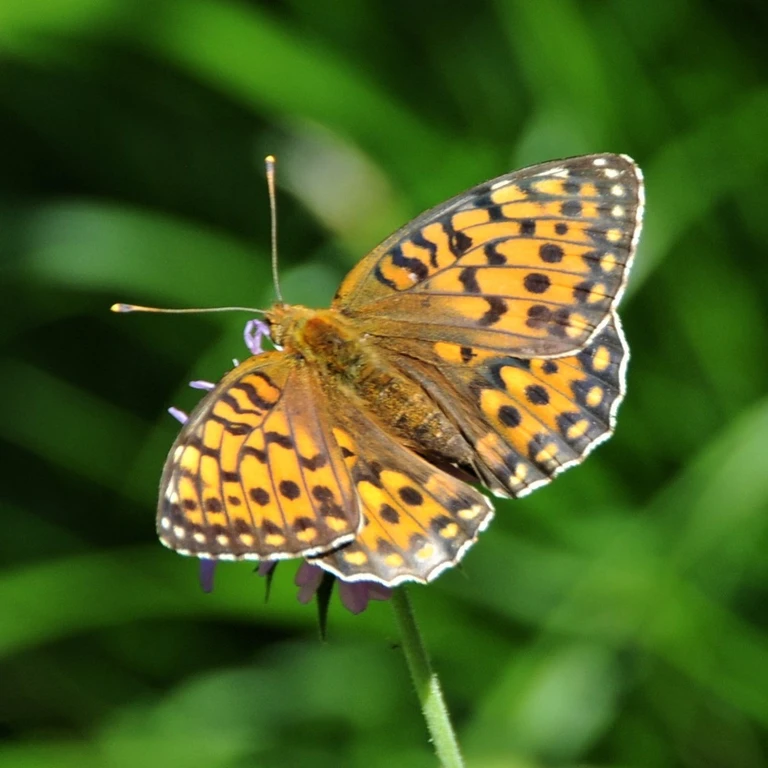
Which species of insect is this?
Speyeria aglaja
